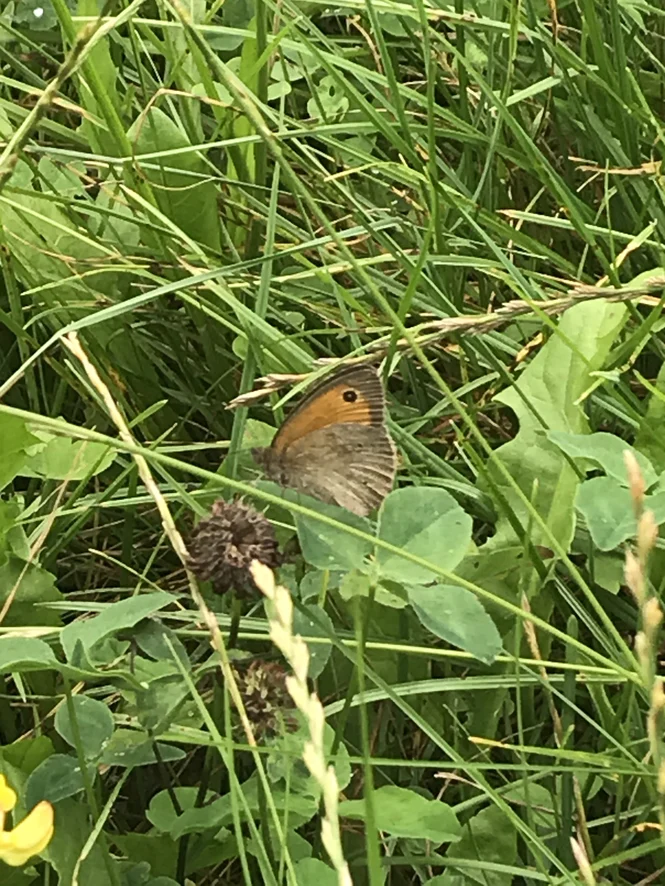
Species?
Maniola jurtina
